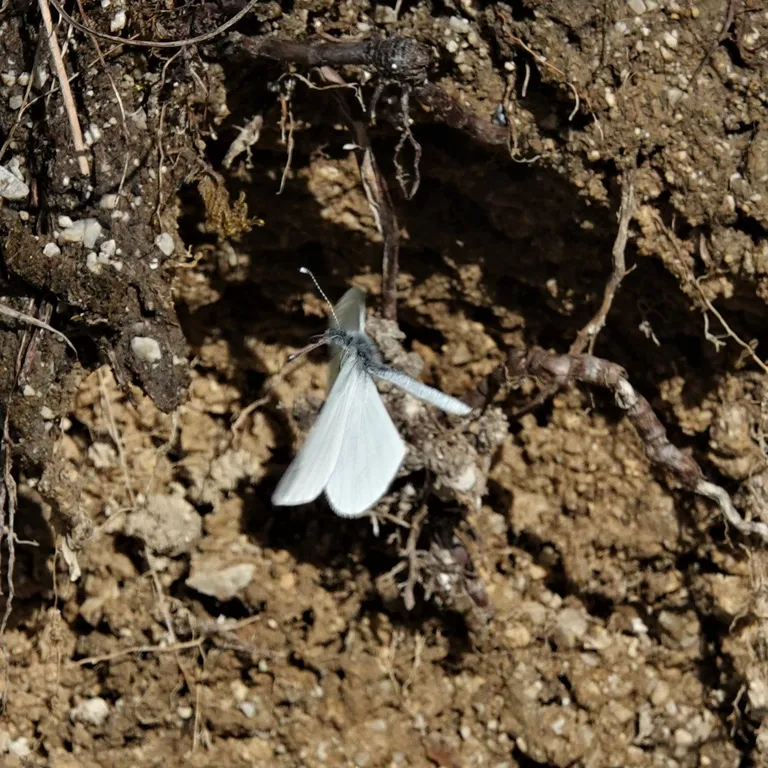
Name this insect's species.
Leptidea sinapis/juvernica
